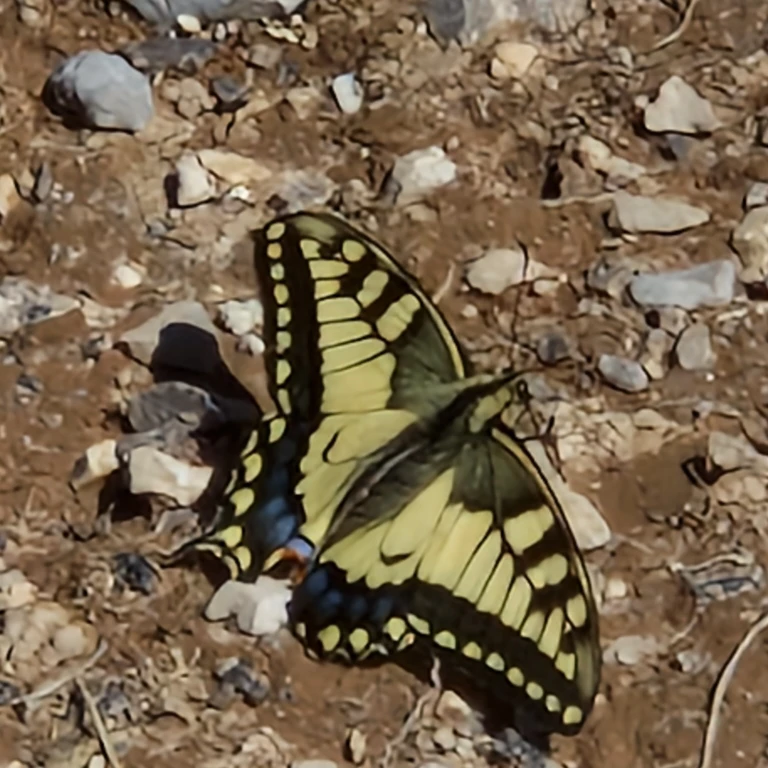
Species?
Papilio machaon
